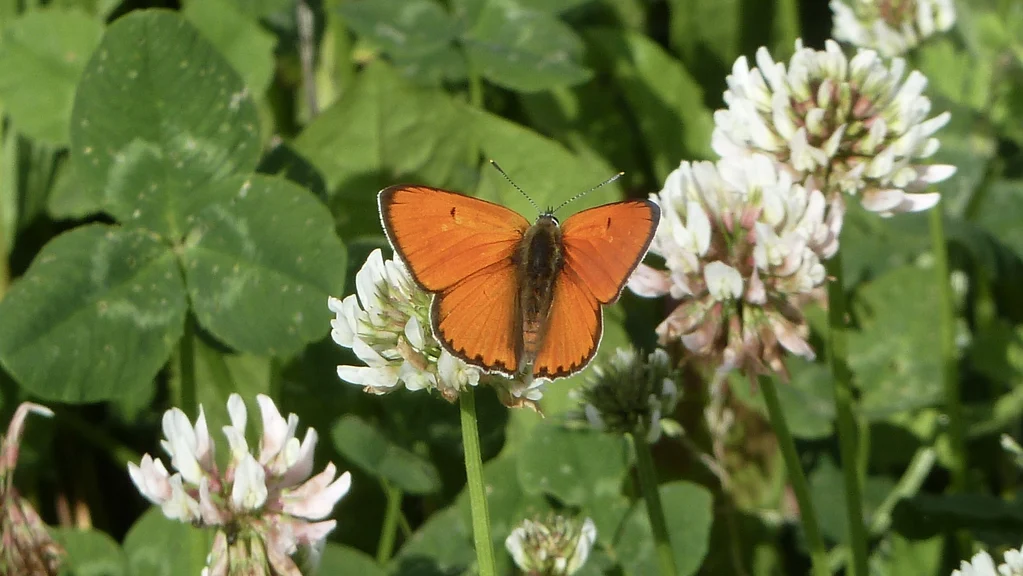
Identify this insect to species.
Lycaena dispar
